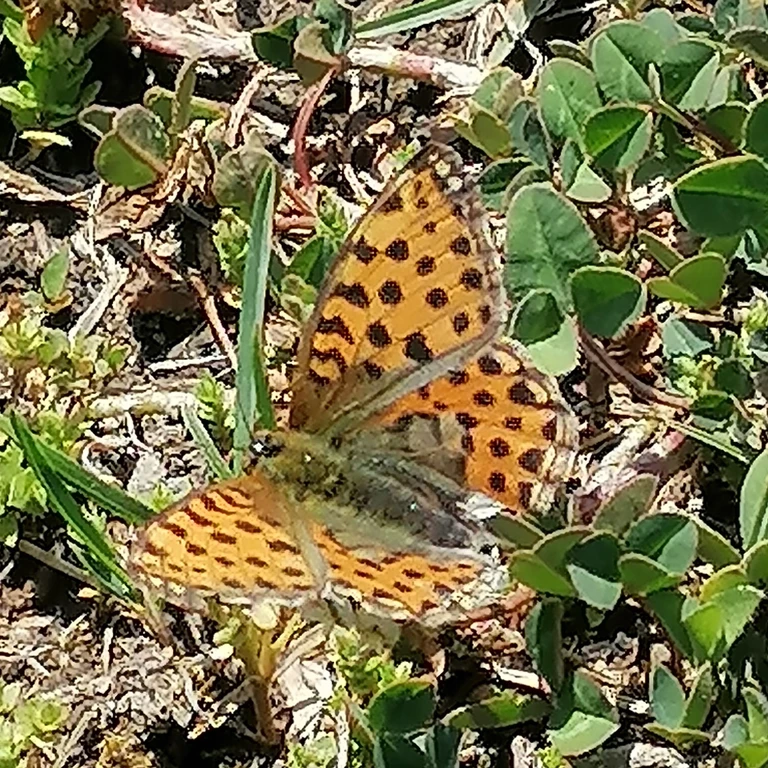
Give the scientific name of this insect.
Issoria lathonia
